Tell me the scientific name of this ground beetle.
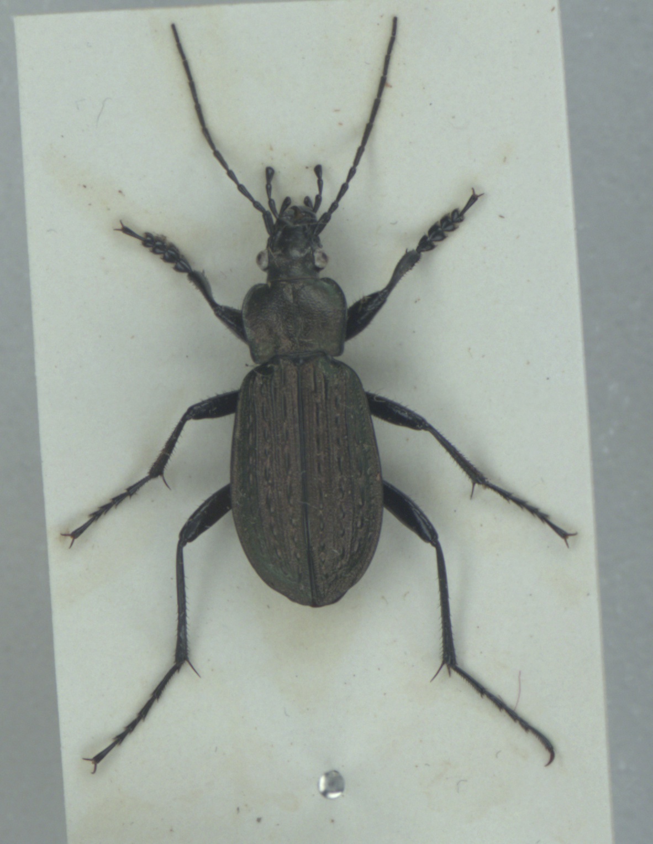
Carabus granulatus
